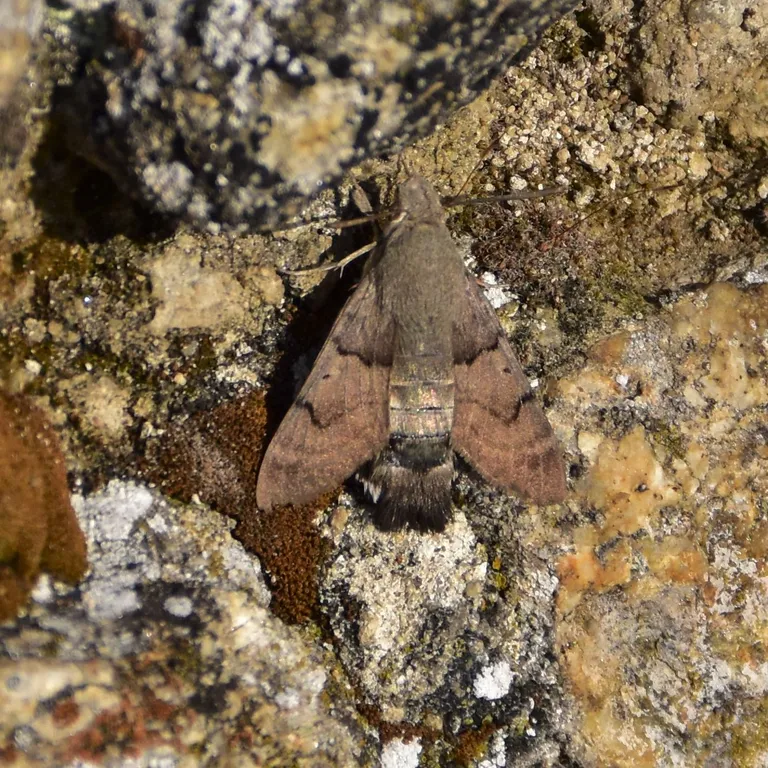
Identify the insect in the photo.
Macroglossum stellatarum
